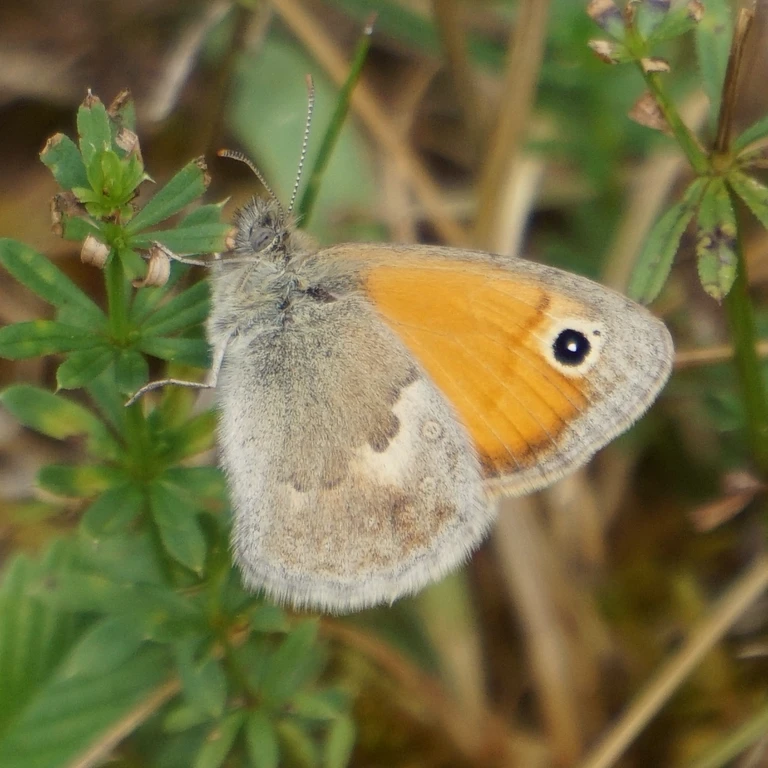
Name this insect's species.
Coenonympha pamphilus
